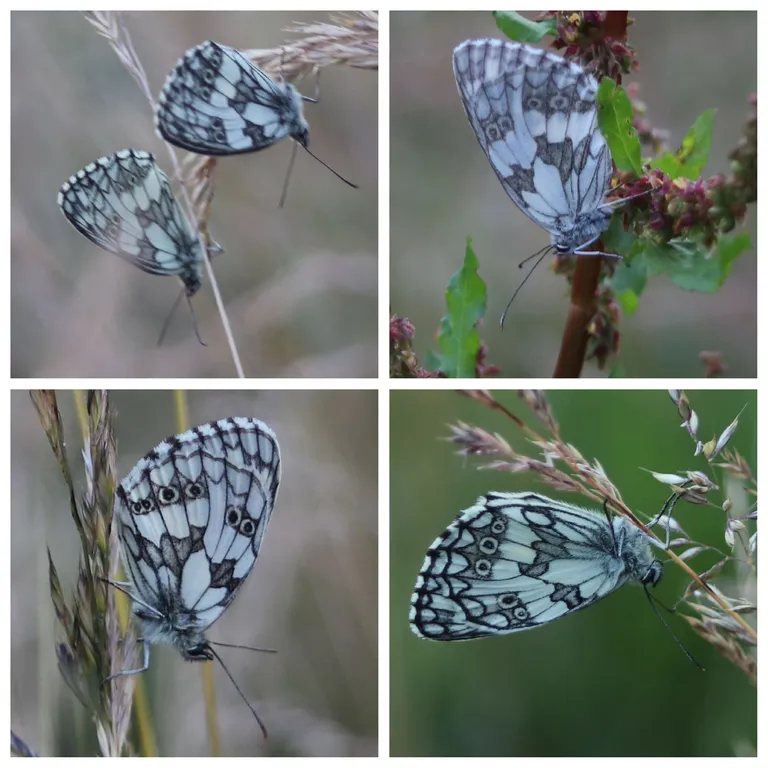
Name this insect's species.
Melanargia galathea
